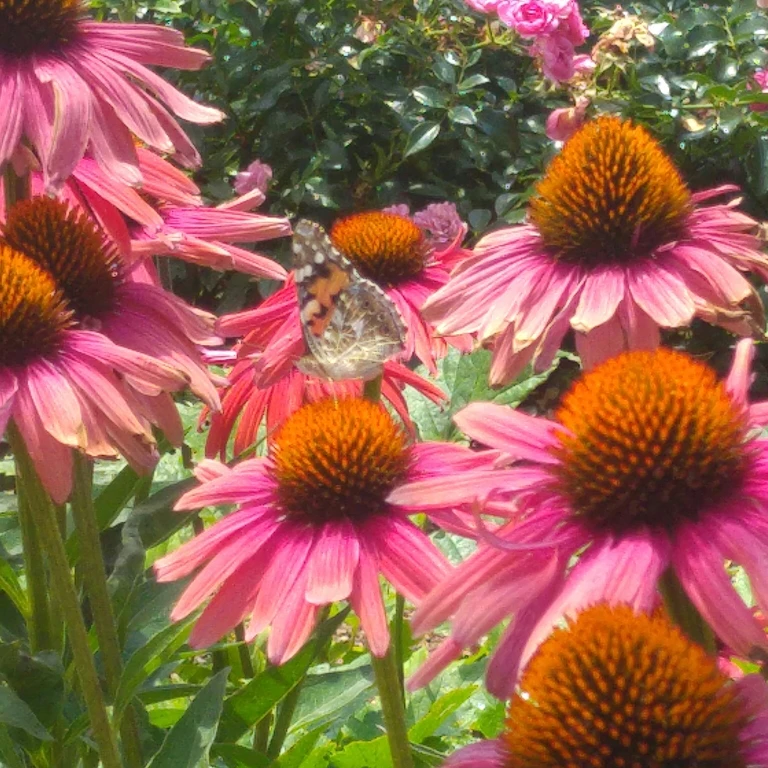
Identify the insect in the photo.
Vanessa cardui
